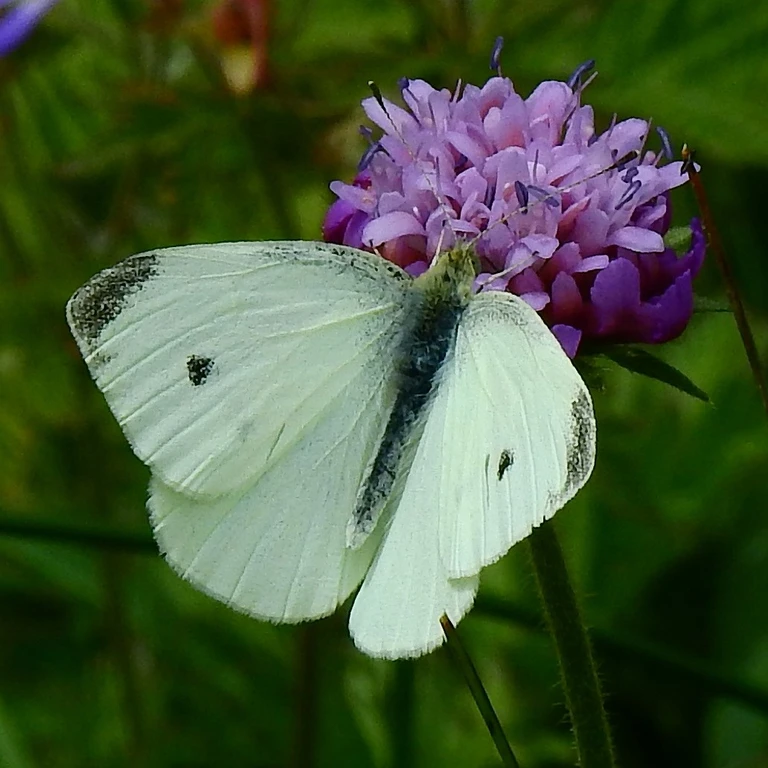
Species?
Pieris rapae
